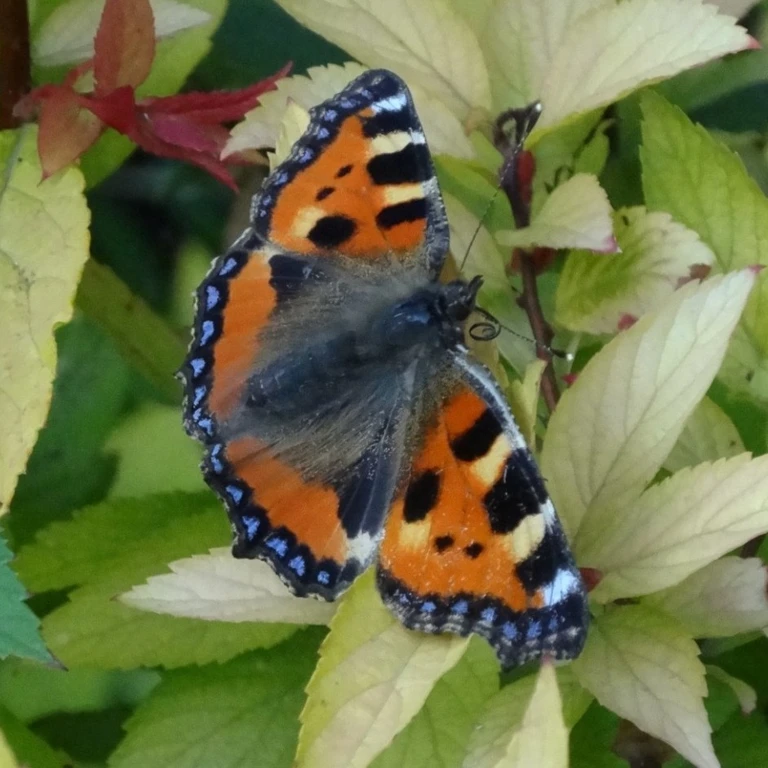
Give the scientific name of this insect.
Aglais urticae
